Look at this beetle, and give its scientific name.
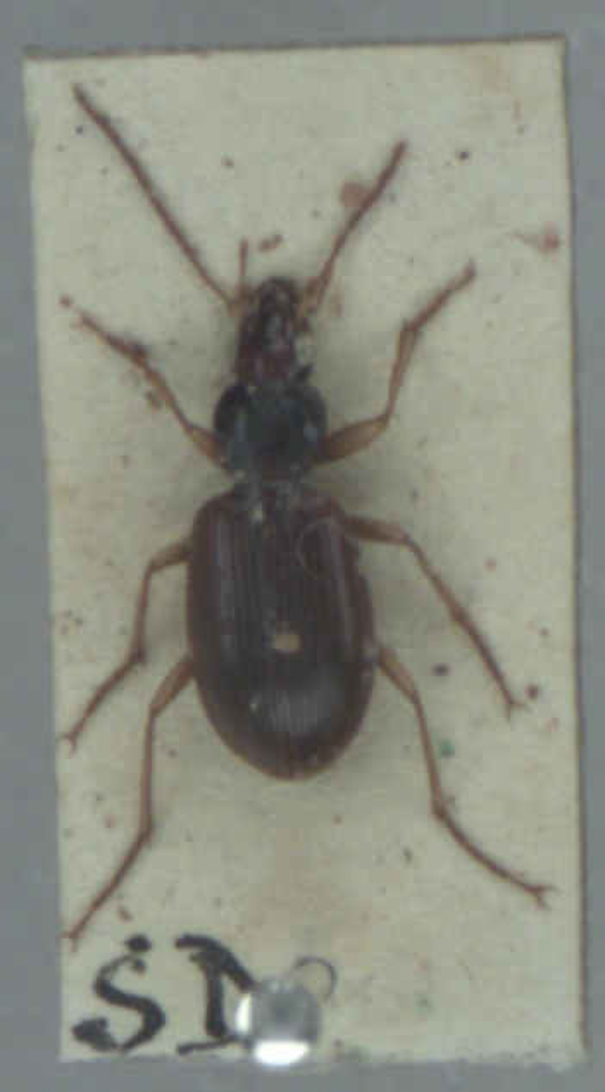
Paranchus albipes
